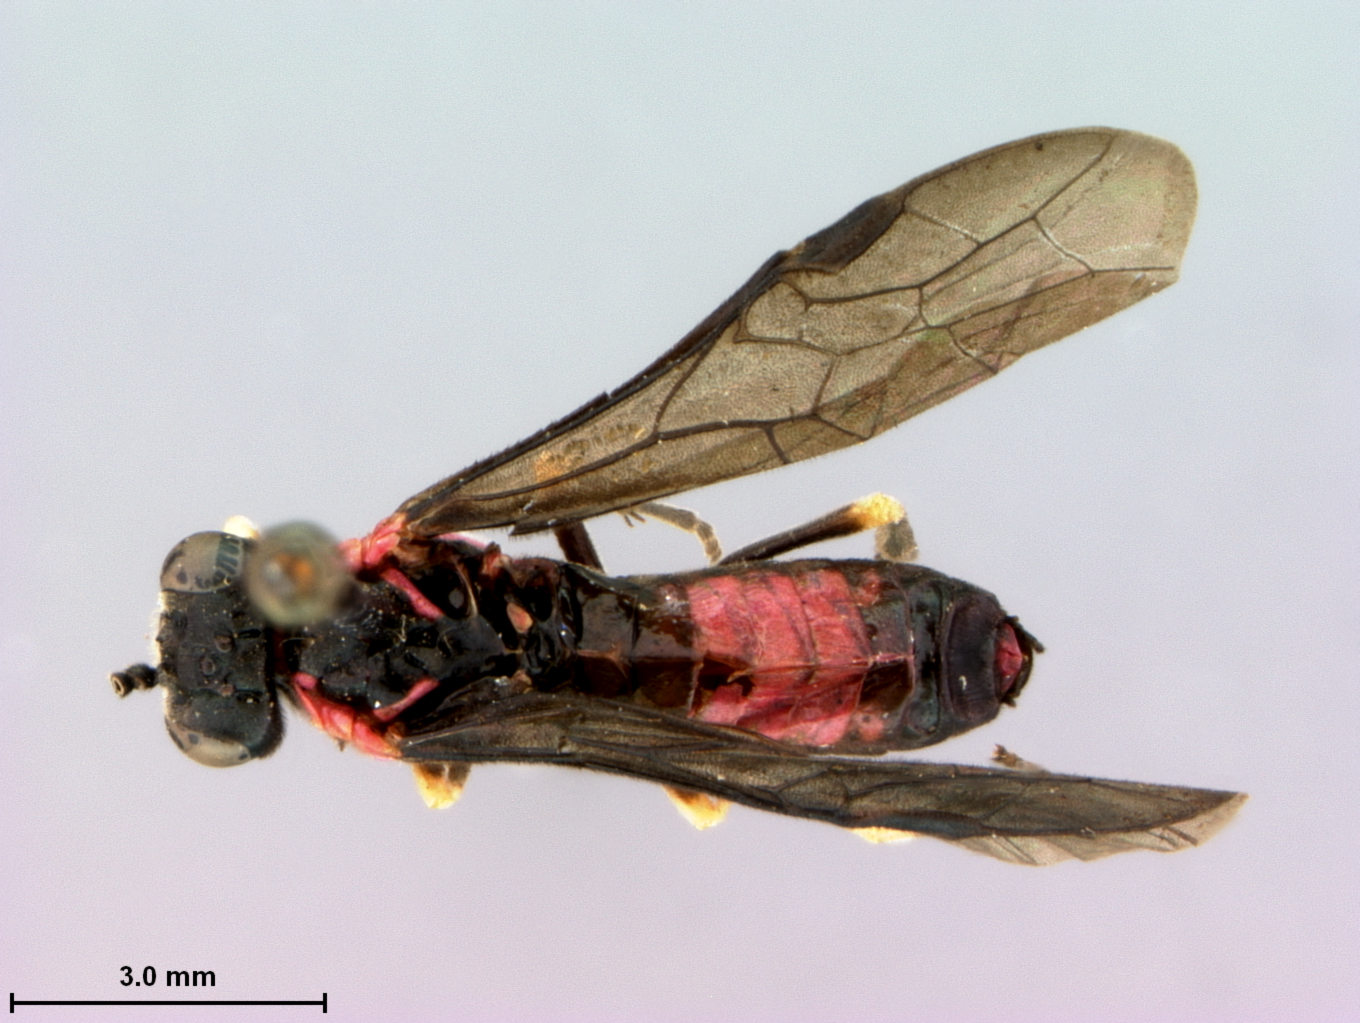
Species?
Stromboceros gandarai
